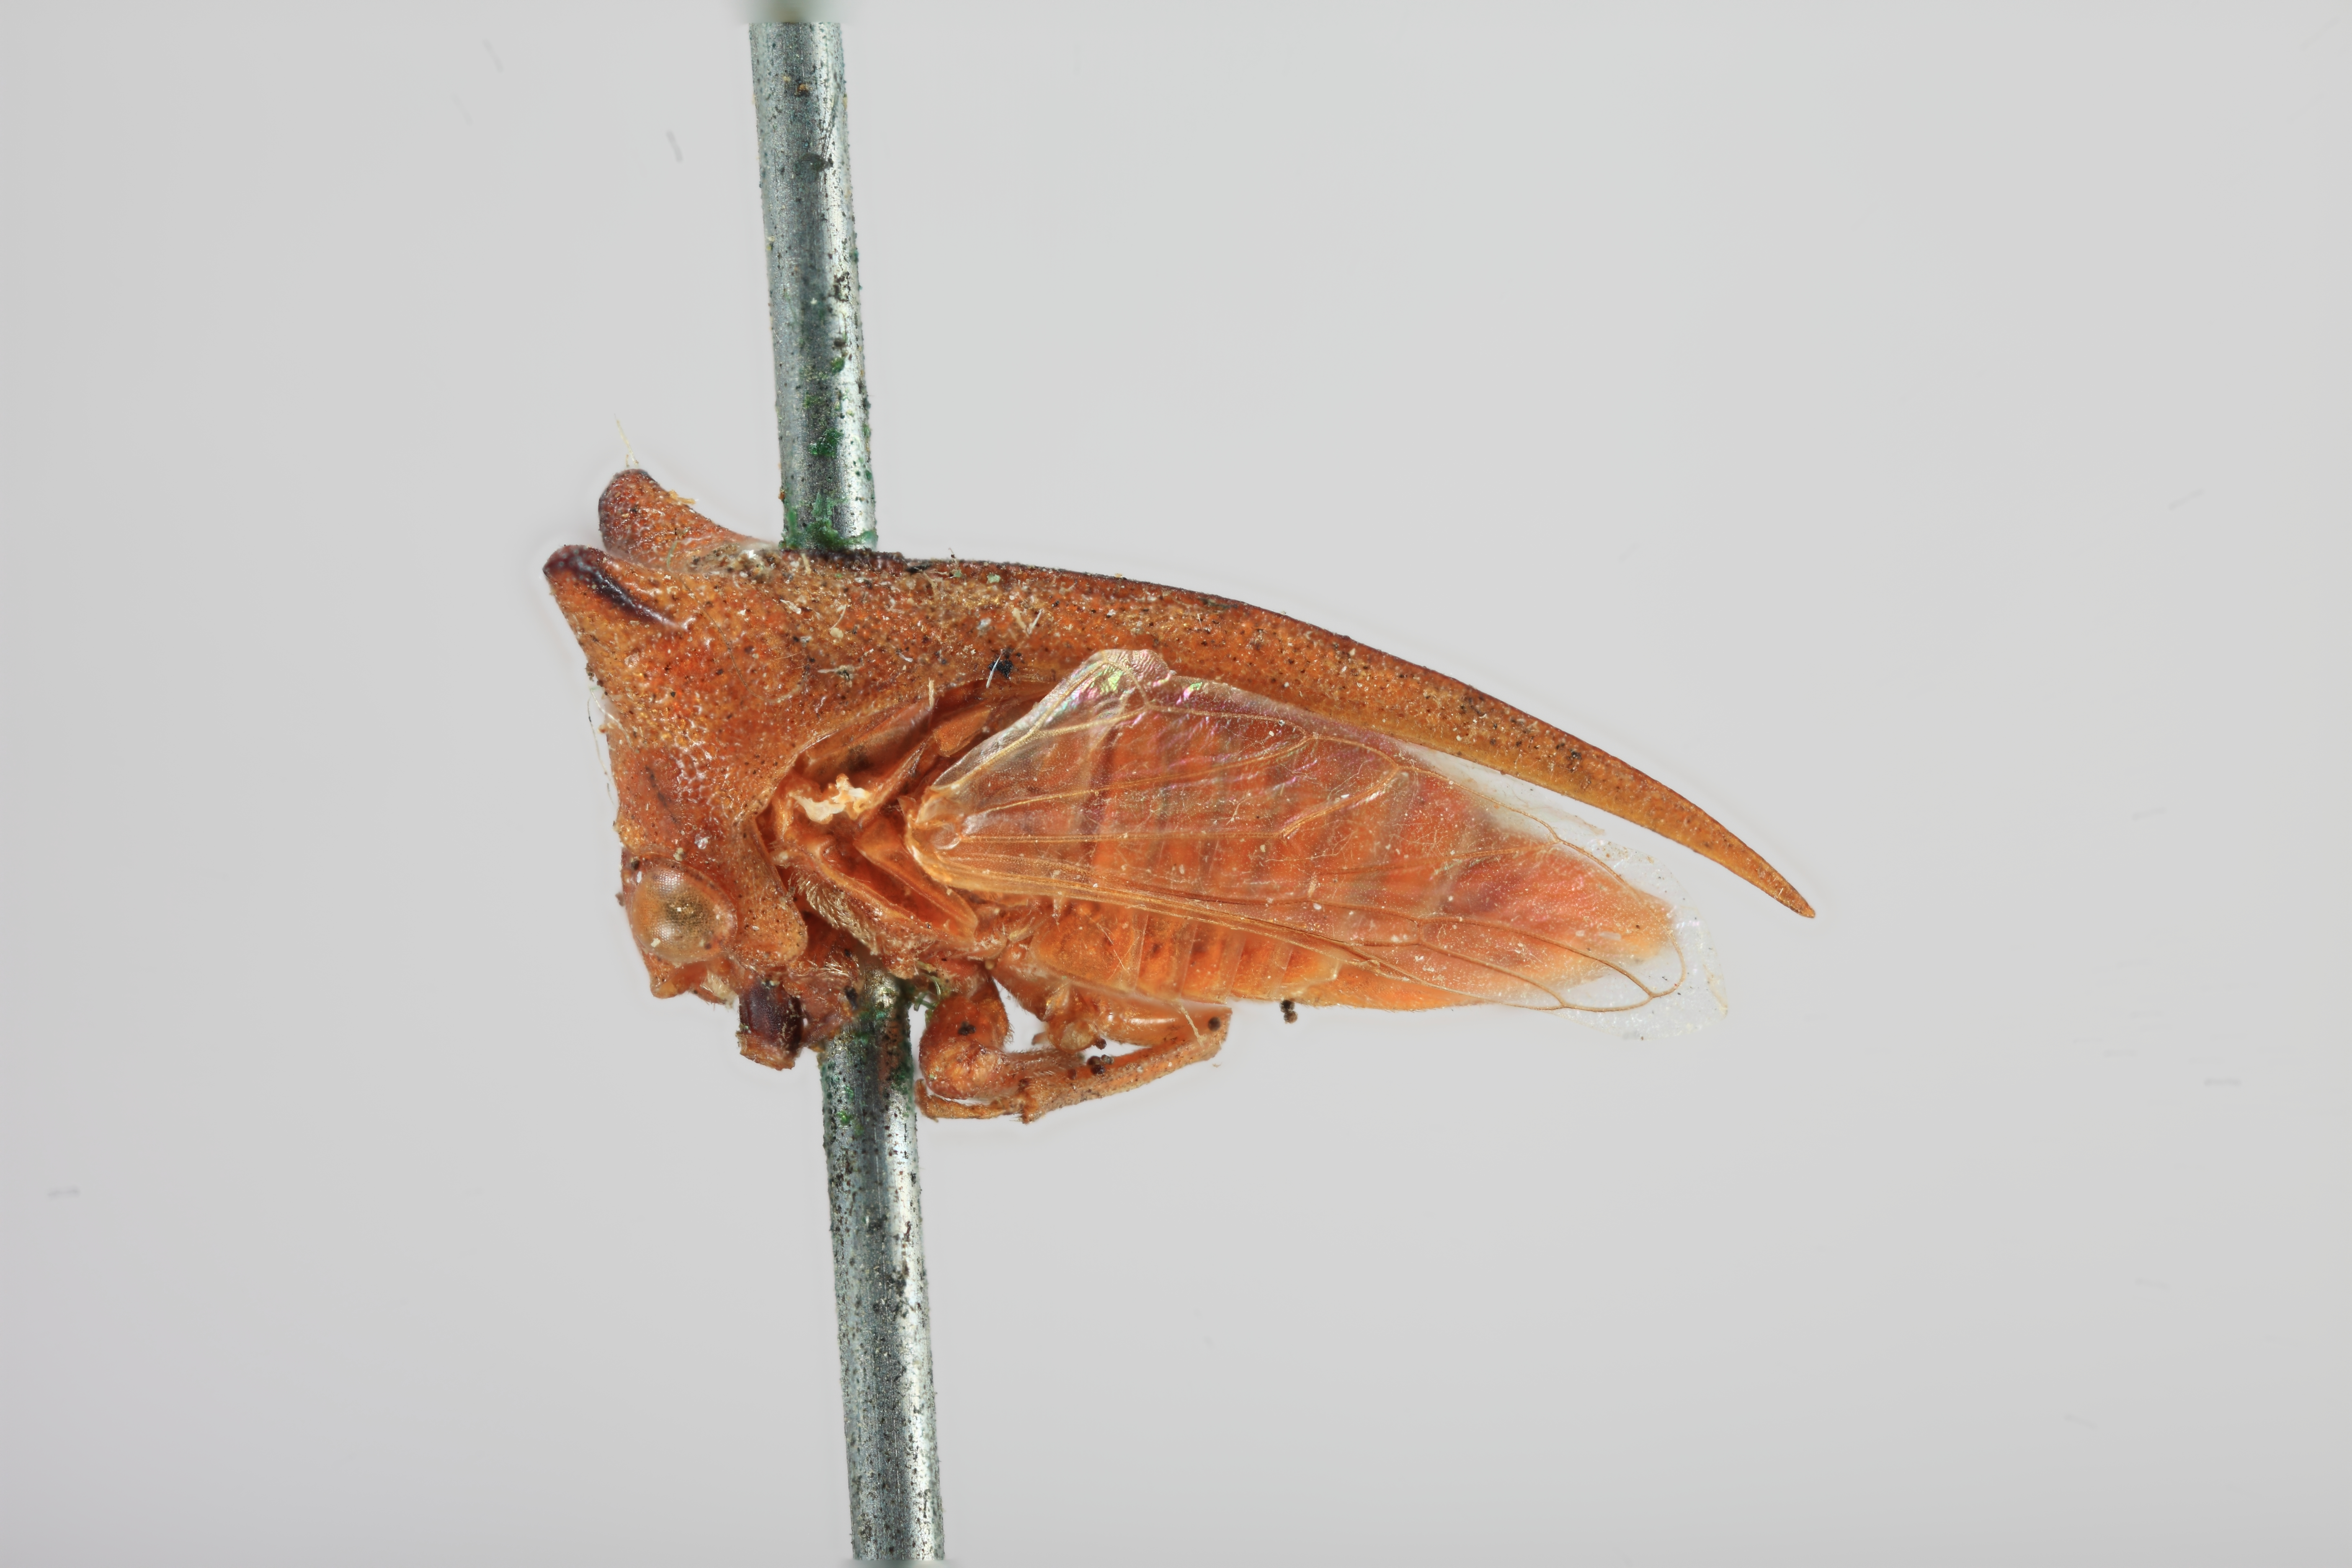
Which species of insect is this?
Sextius tennuis
